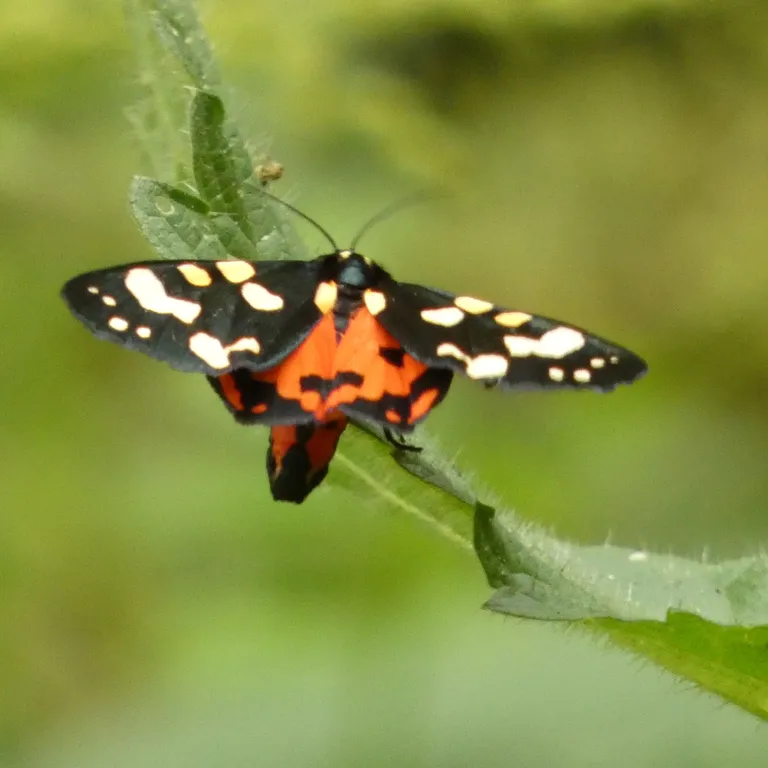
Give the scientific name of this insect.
Callimorpha dominula
